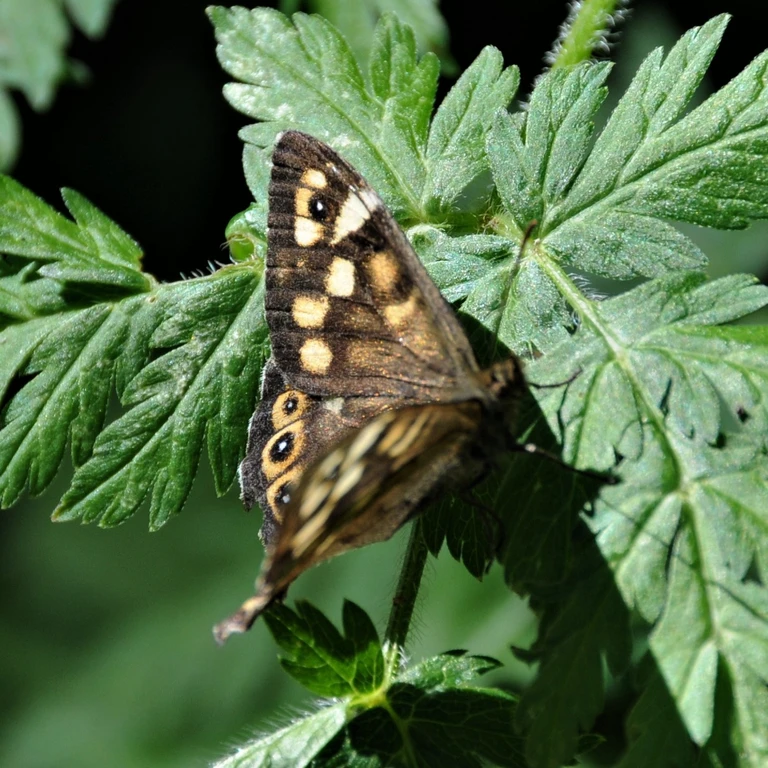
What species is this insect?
Pararge aegeria
